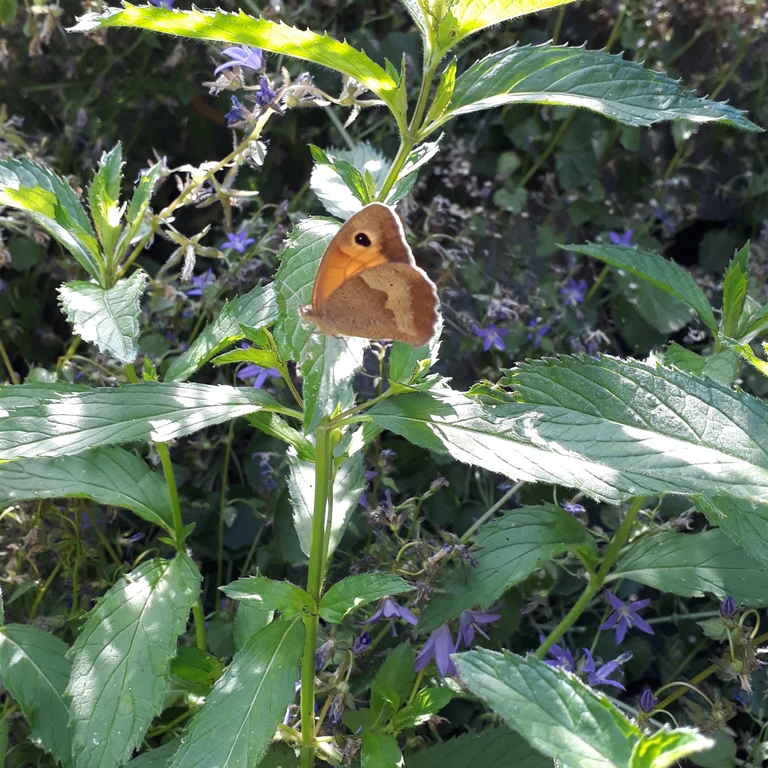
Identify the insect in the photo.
Maniola jurtina
